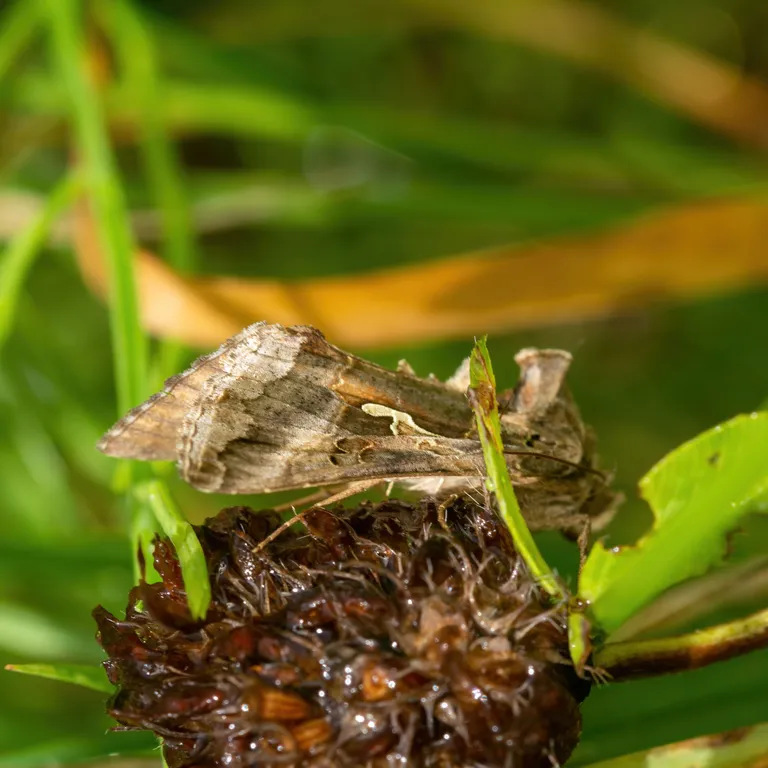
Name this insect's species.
Autographa gamma
